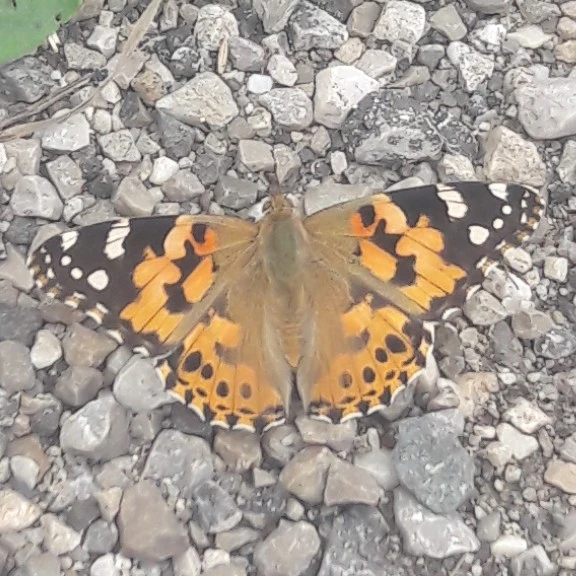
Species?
Vanessa cardui
